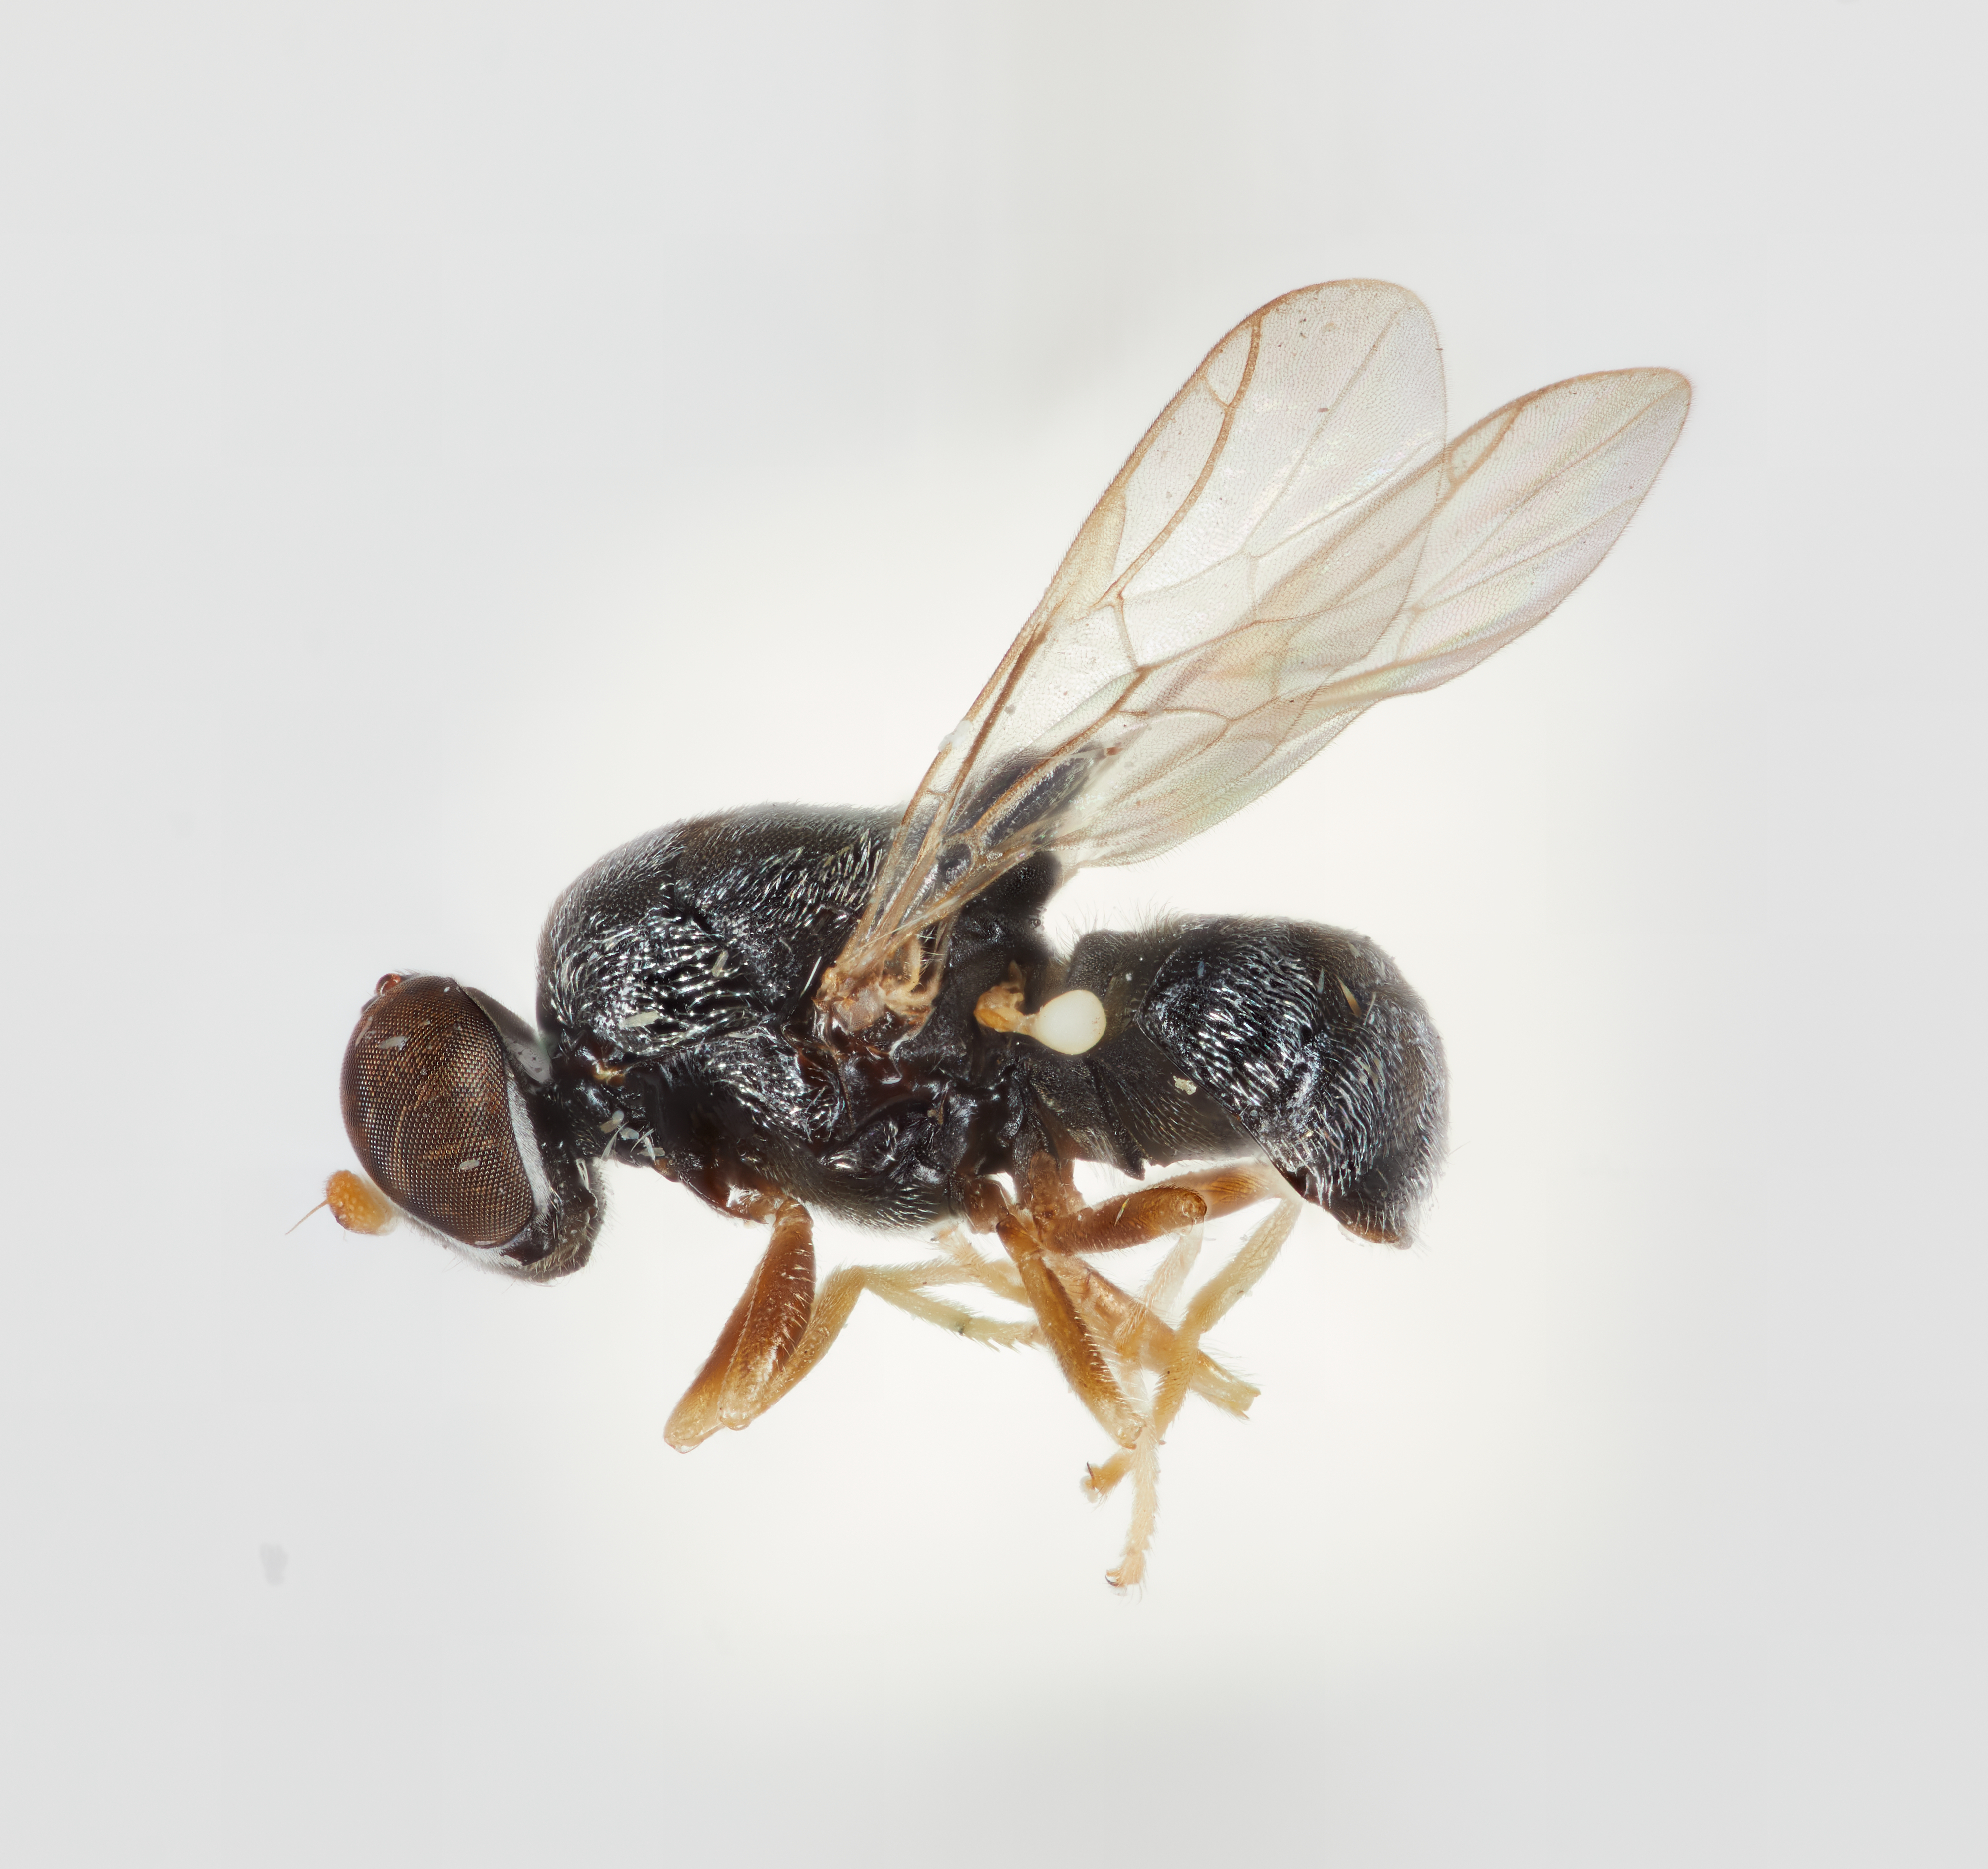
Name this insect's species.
Brachyodina janestanleyae
